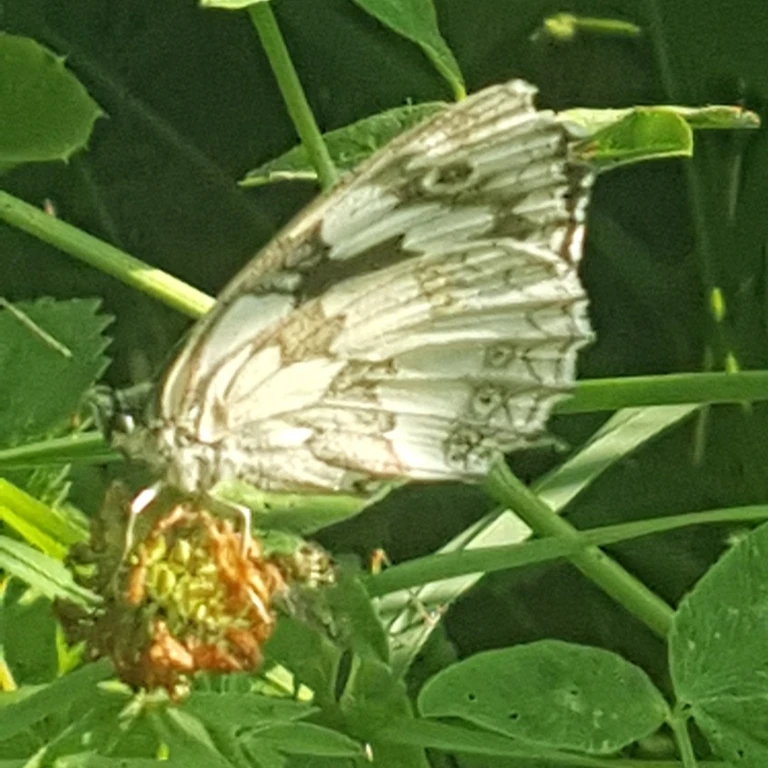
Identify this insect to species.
Melanargia galathea
